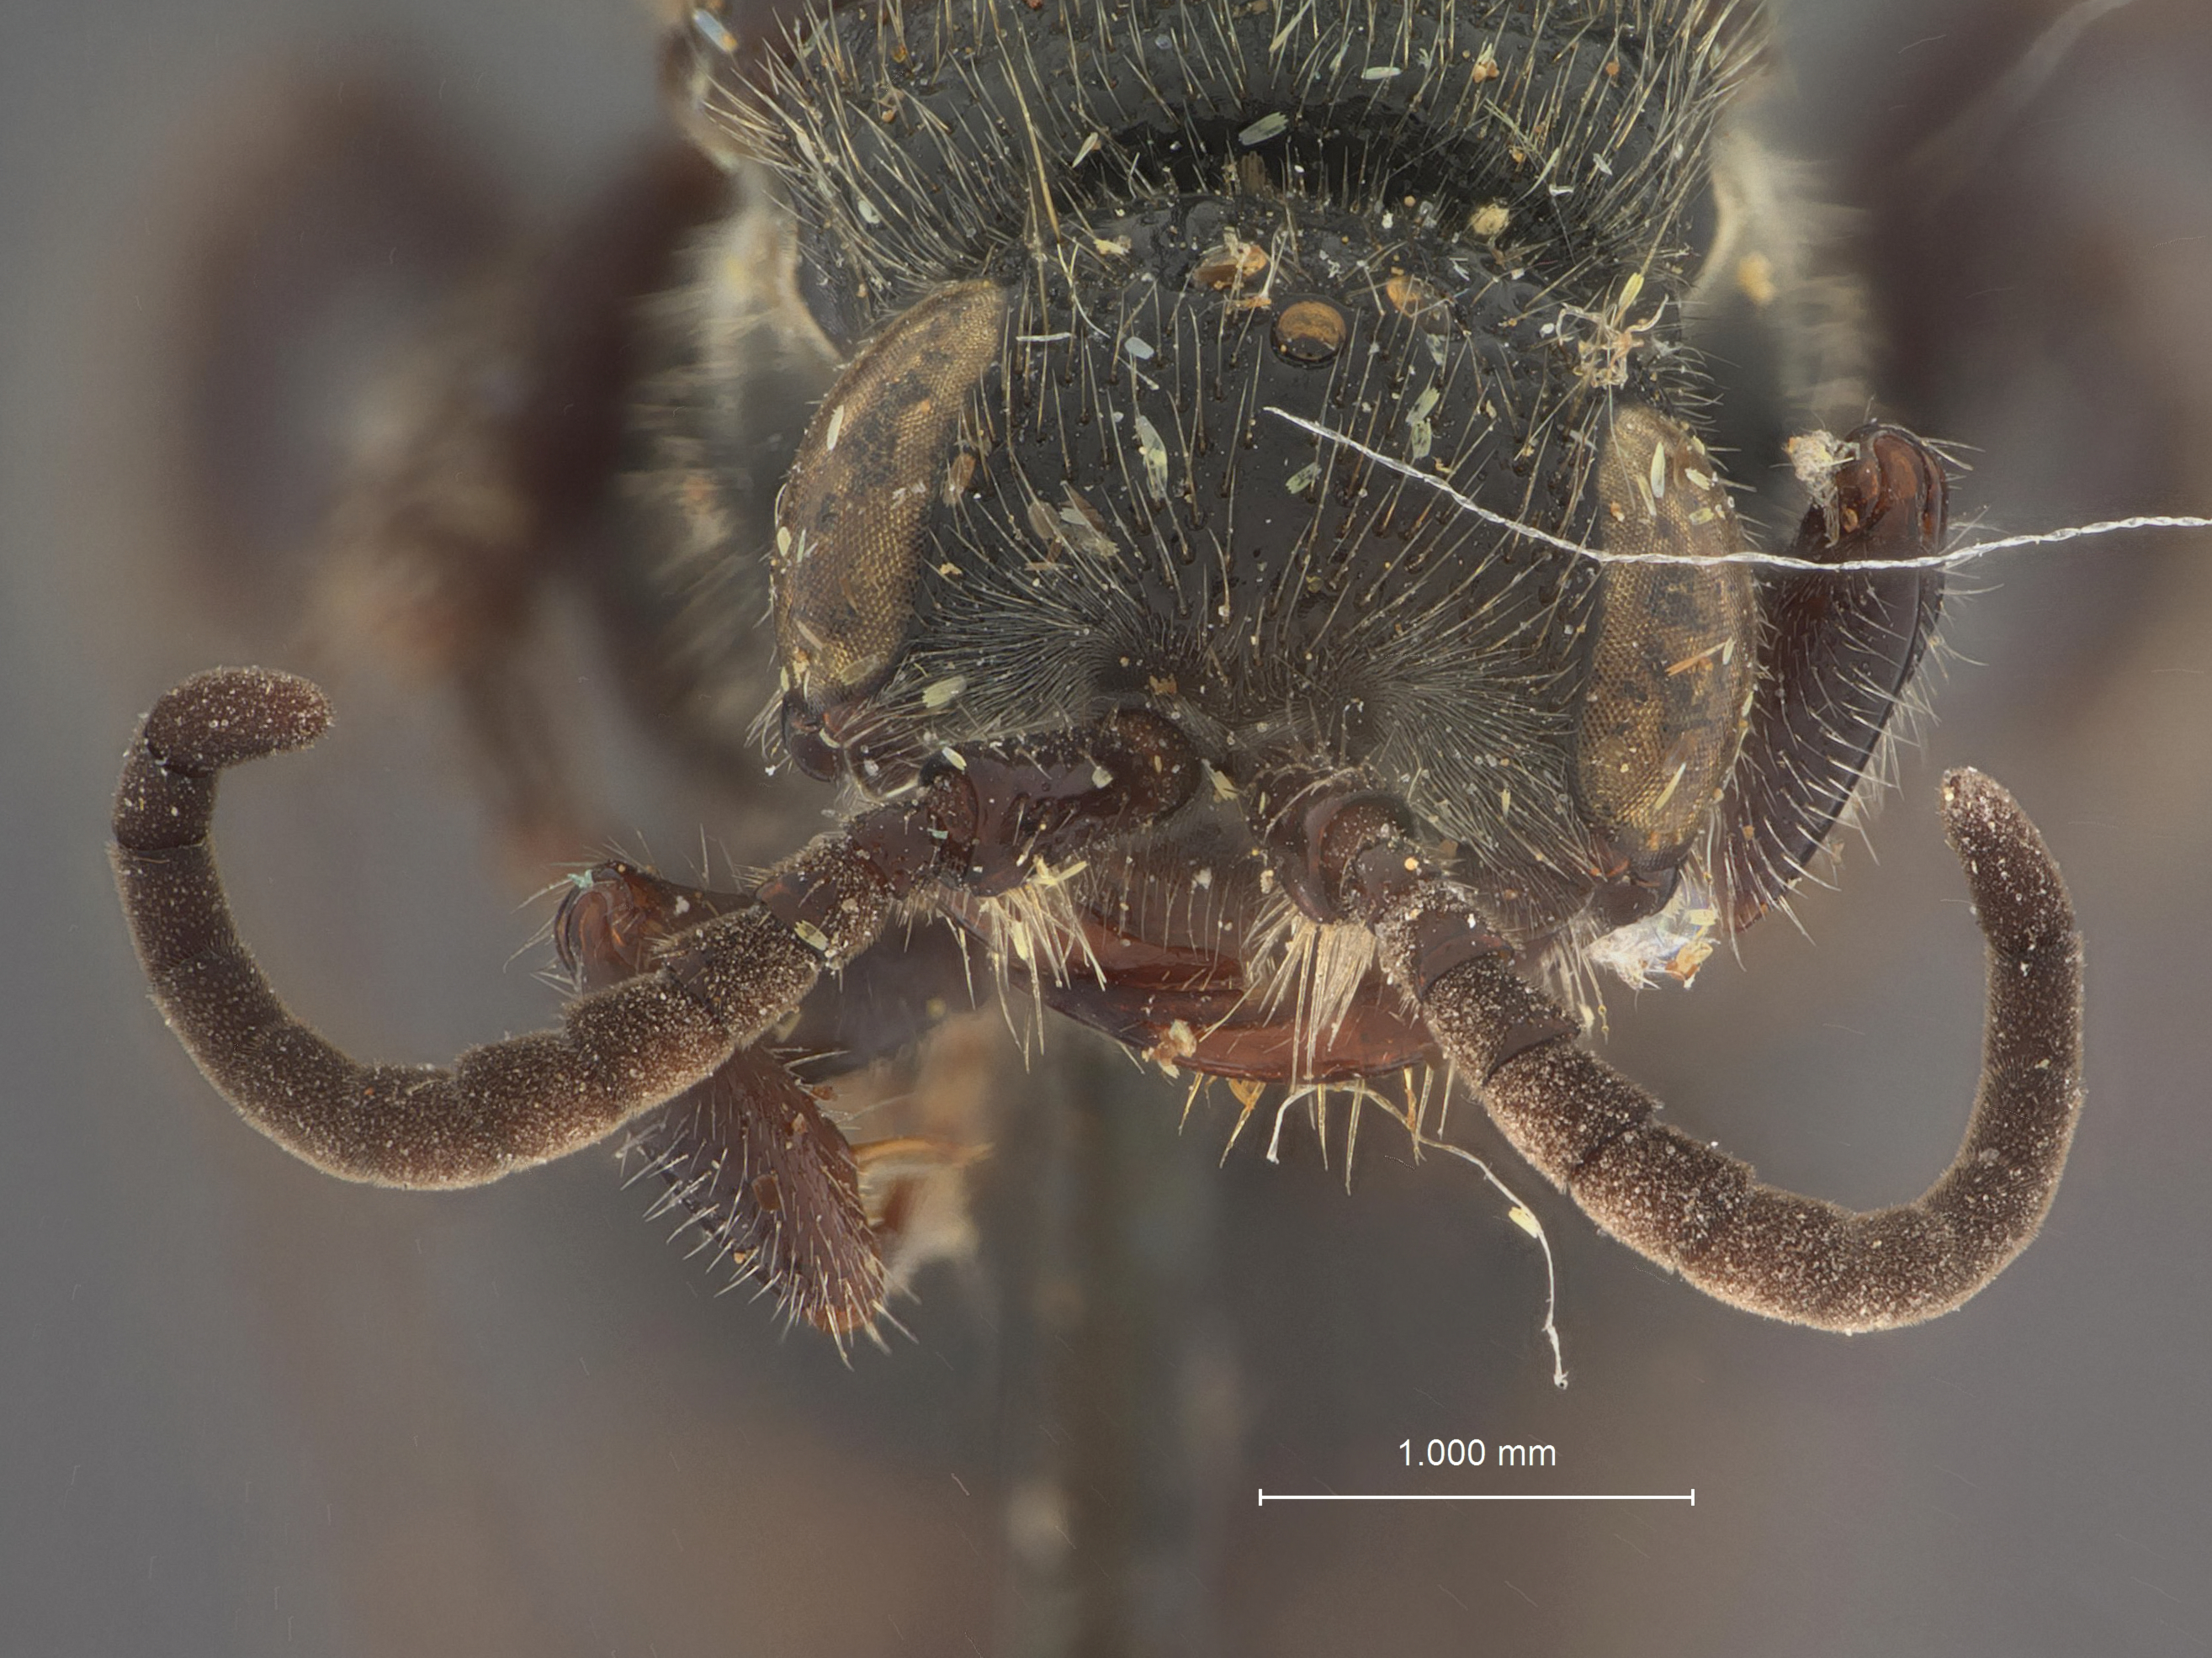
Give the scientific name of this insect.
Tiphia laudata
